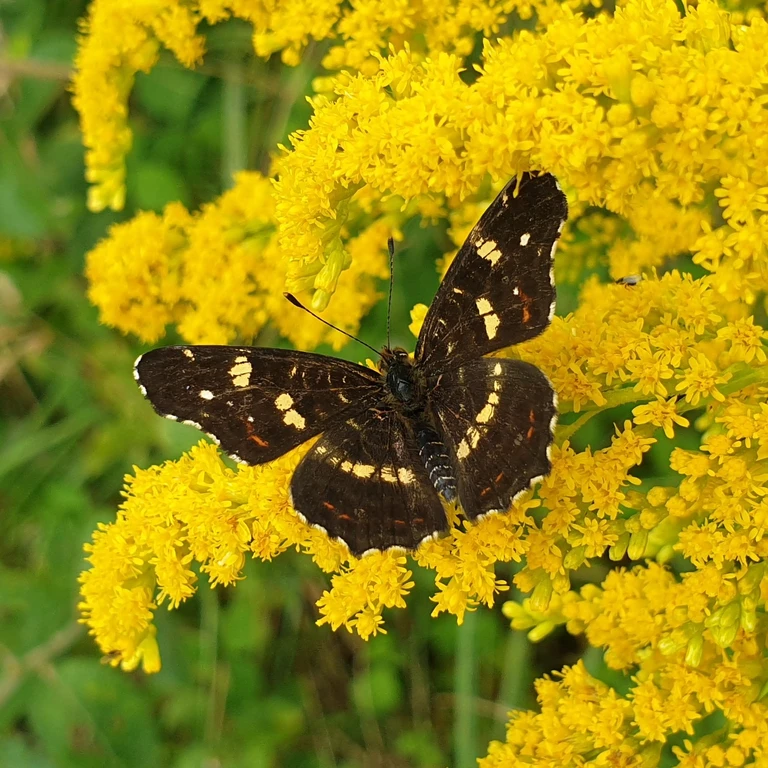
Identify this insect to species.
Araschnia levana
